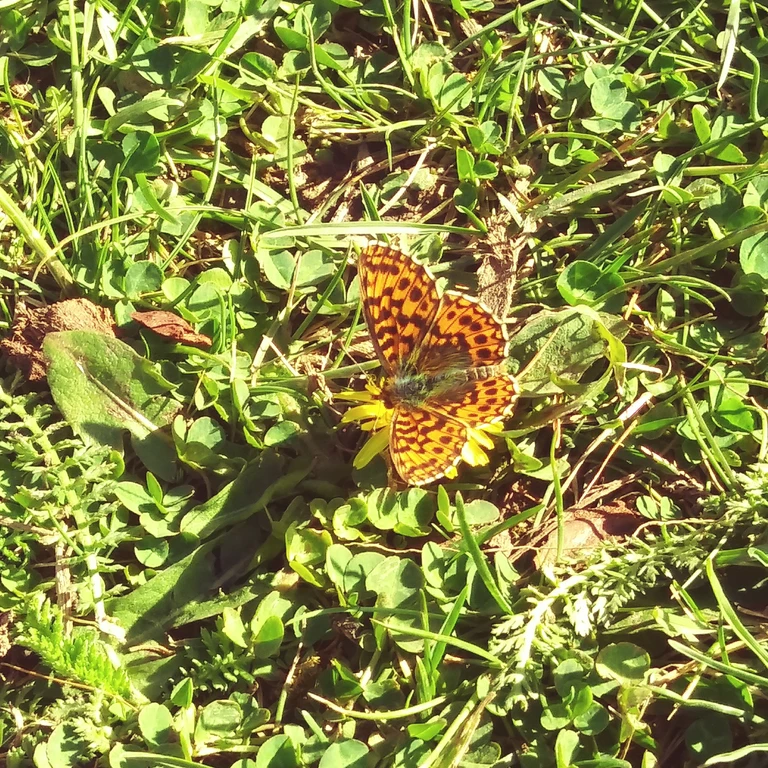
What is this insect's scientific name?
Boloria dia
